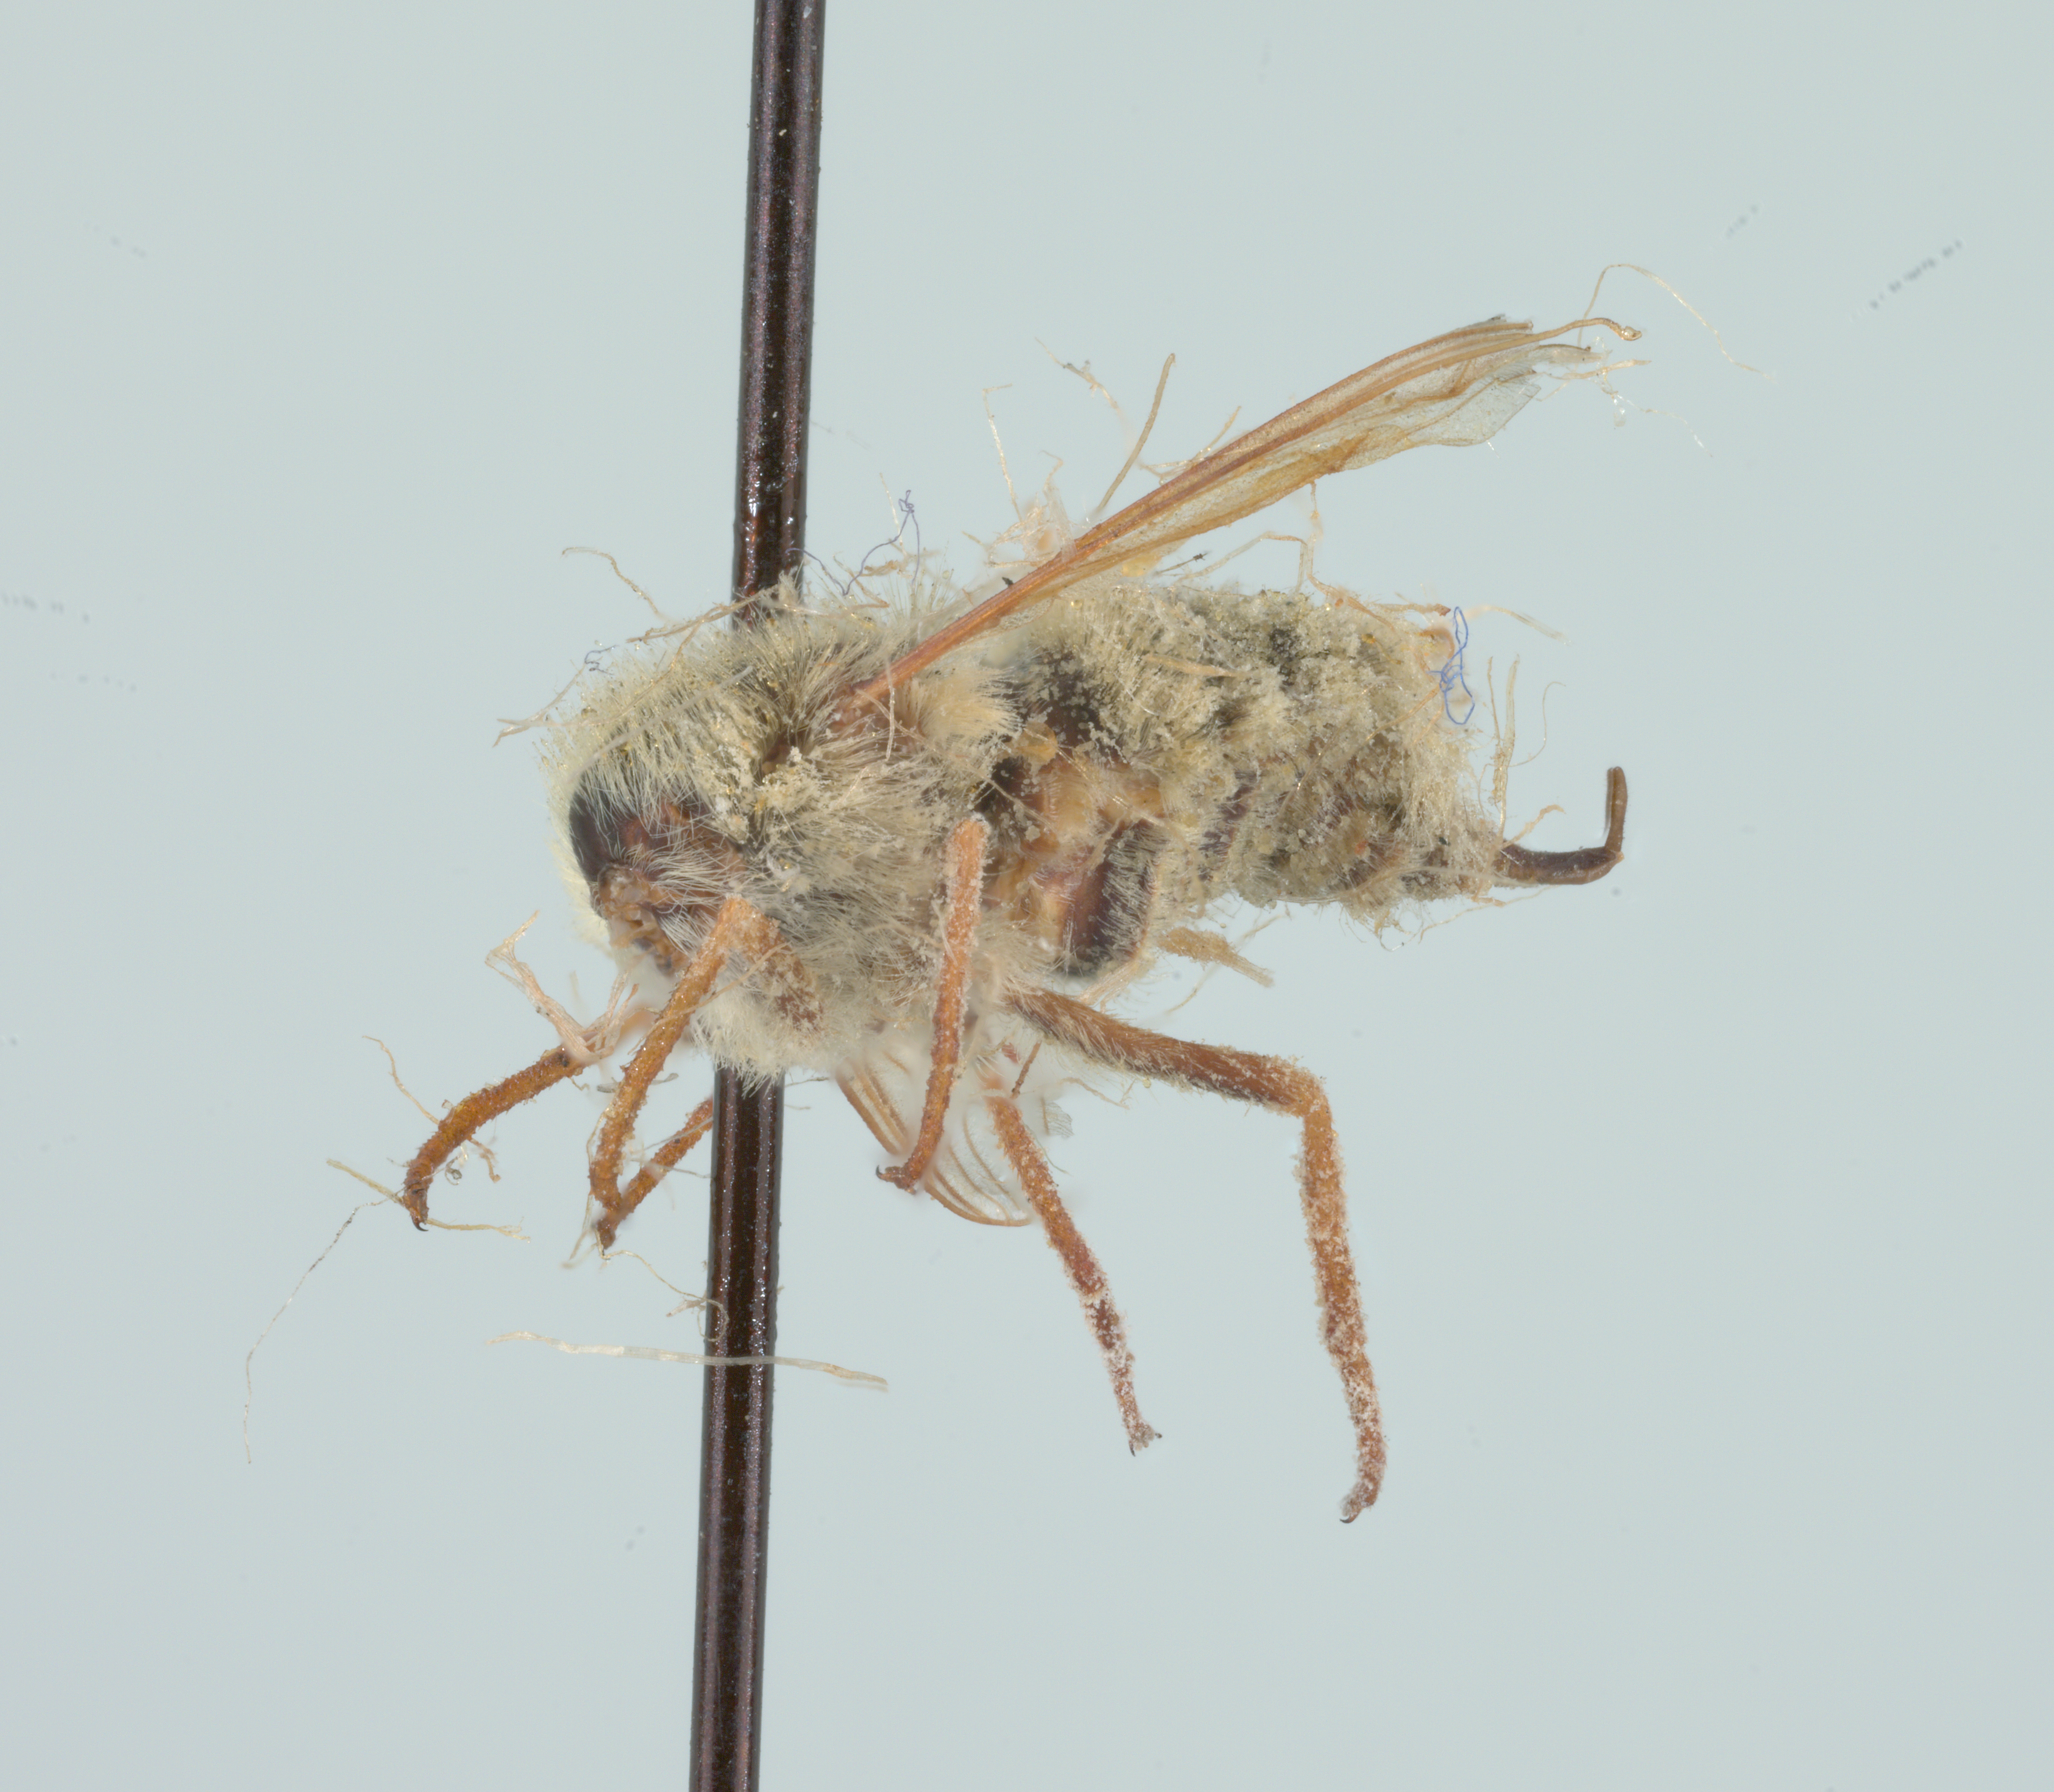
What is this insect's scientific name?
Neorhynchocephalus sackenii
